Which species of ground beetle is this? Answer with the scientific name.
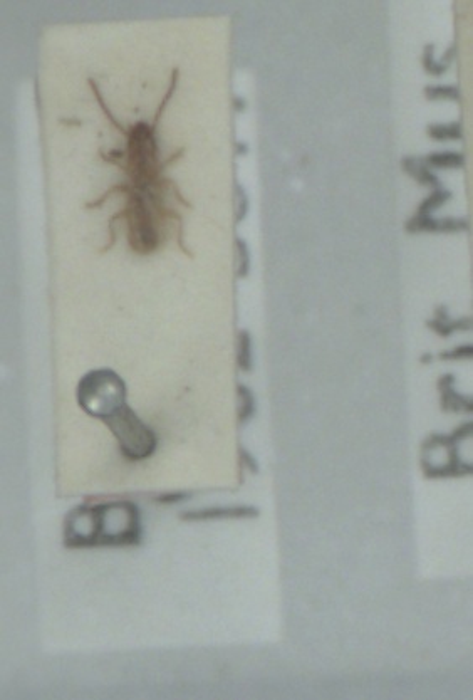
Aepus marinus
